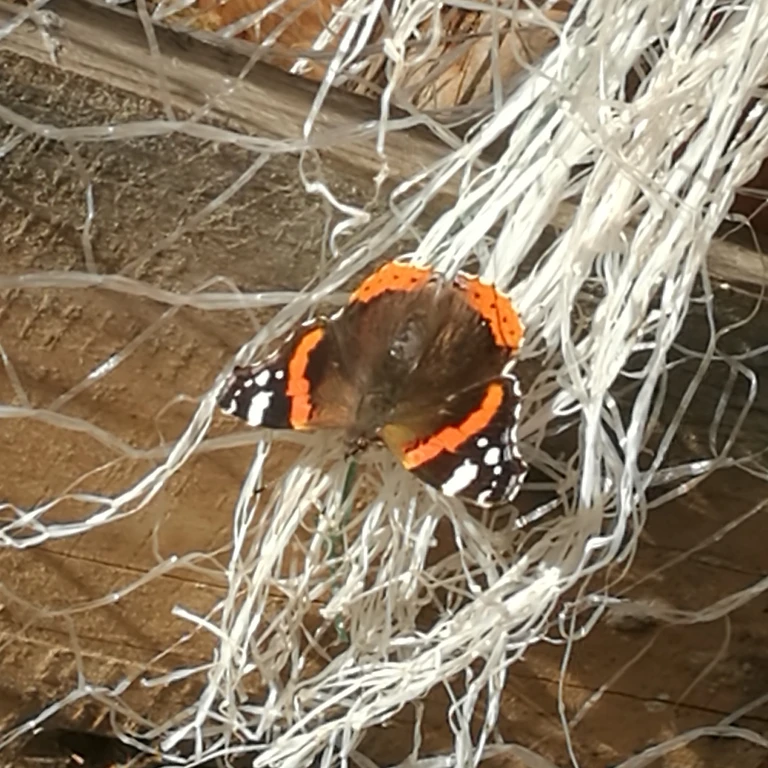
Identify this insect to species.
Vanessa atalanta
